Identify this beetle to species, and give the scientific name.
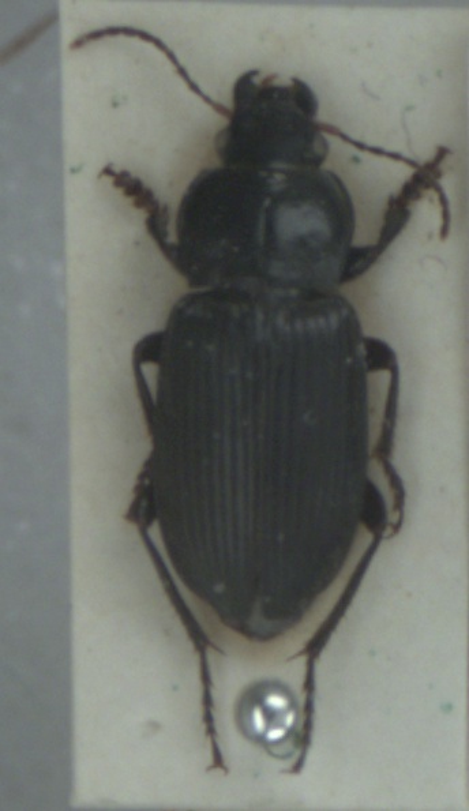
Anisodactylus binotatus
